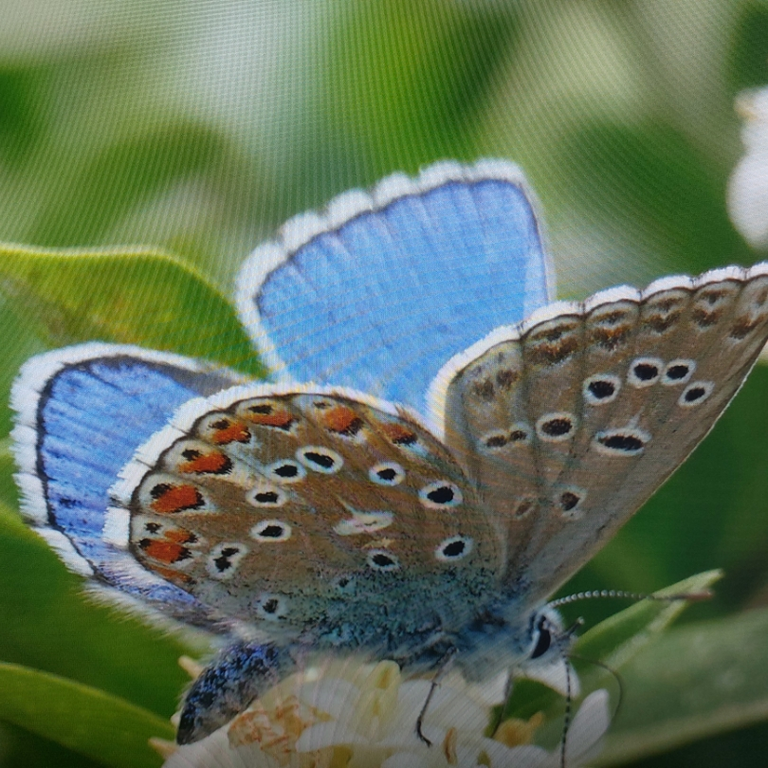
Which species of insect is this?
Lysandra bellargus
